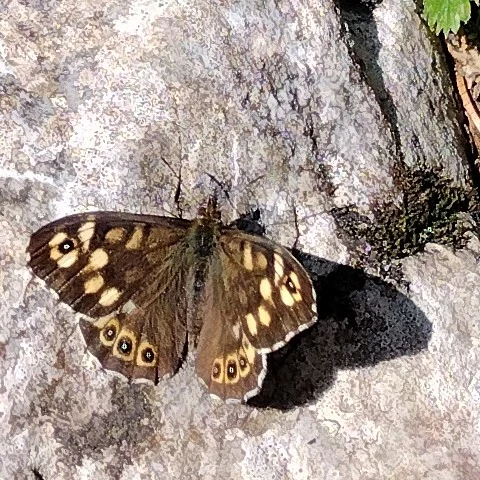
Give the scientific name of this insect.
Pararge aegeria
